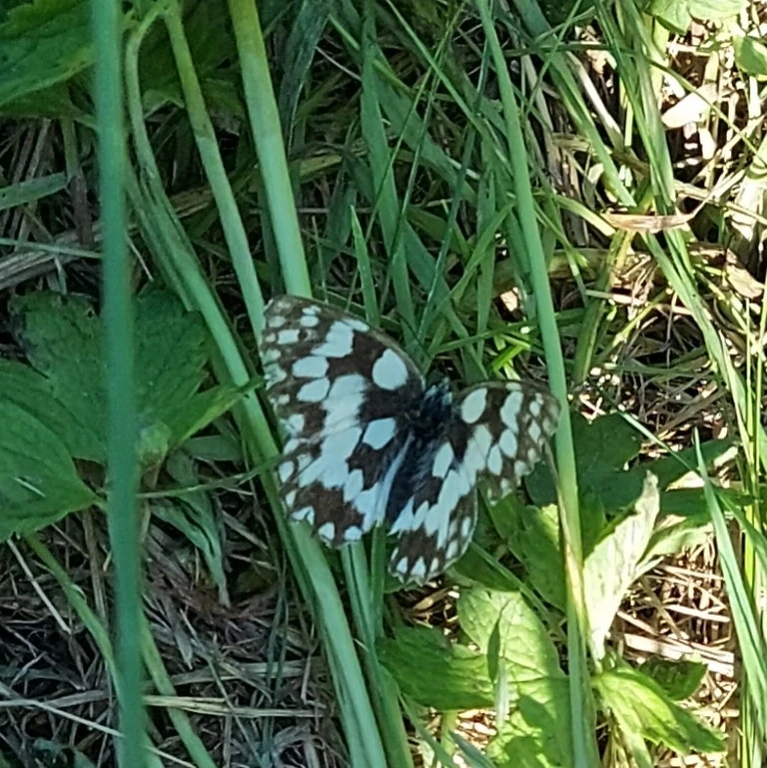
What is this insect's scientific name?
Melanargia galathea
